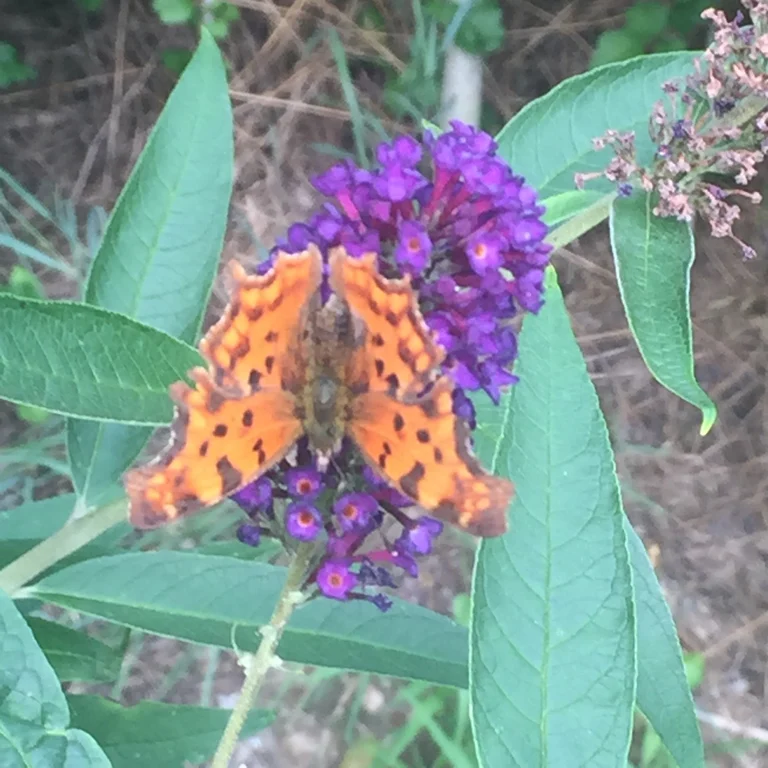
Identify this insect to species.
Polygonia c-album
